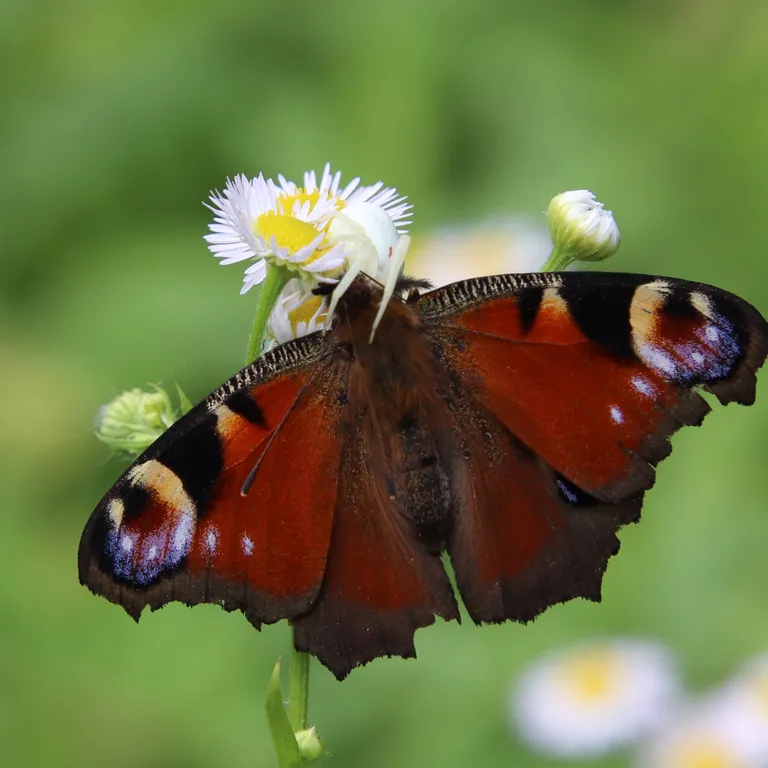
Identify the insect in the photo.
Aglais io
